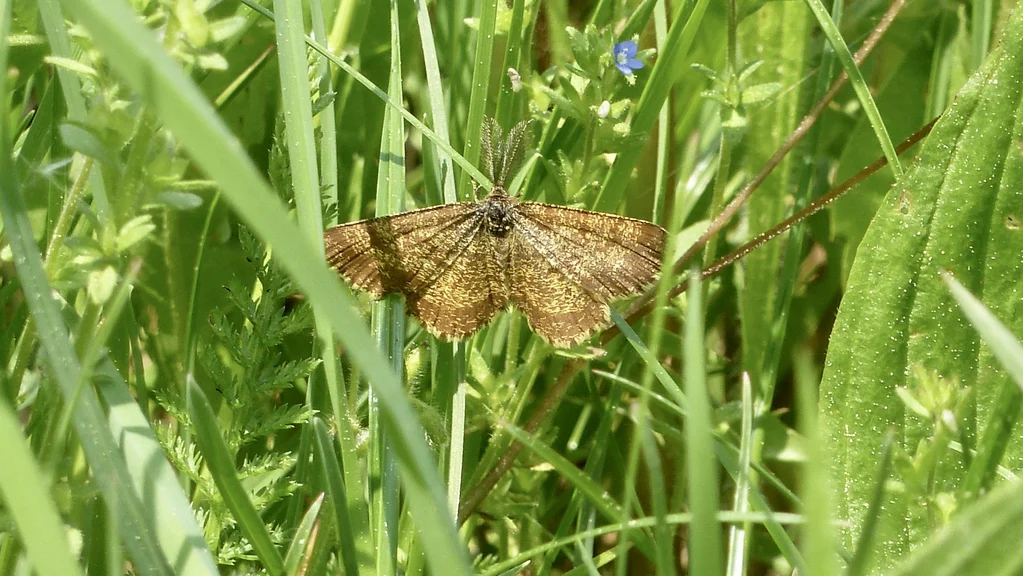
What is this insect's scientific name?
Ematurga atomaria
